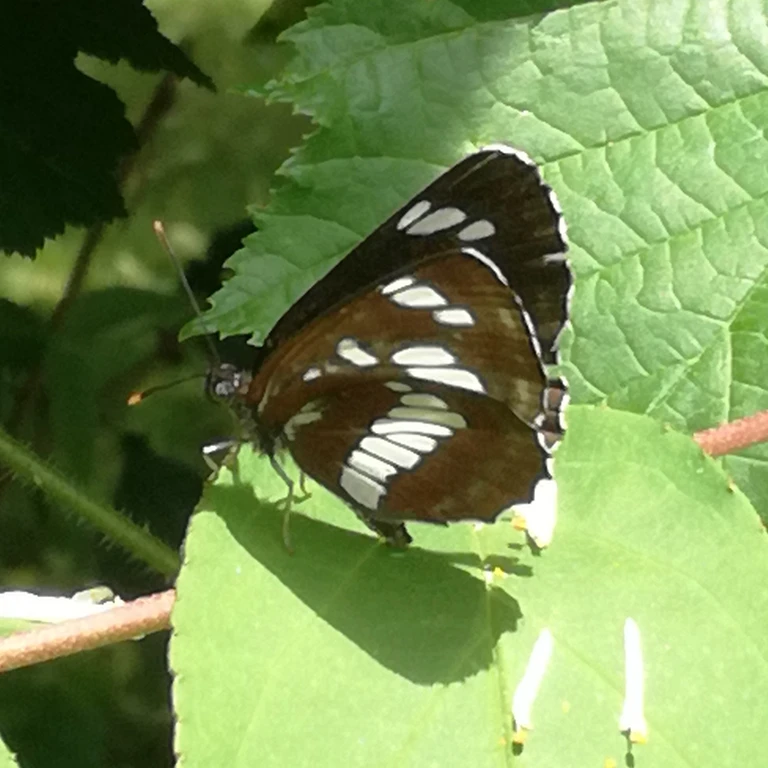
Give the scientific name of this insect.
Neptis rivularis
